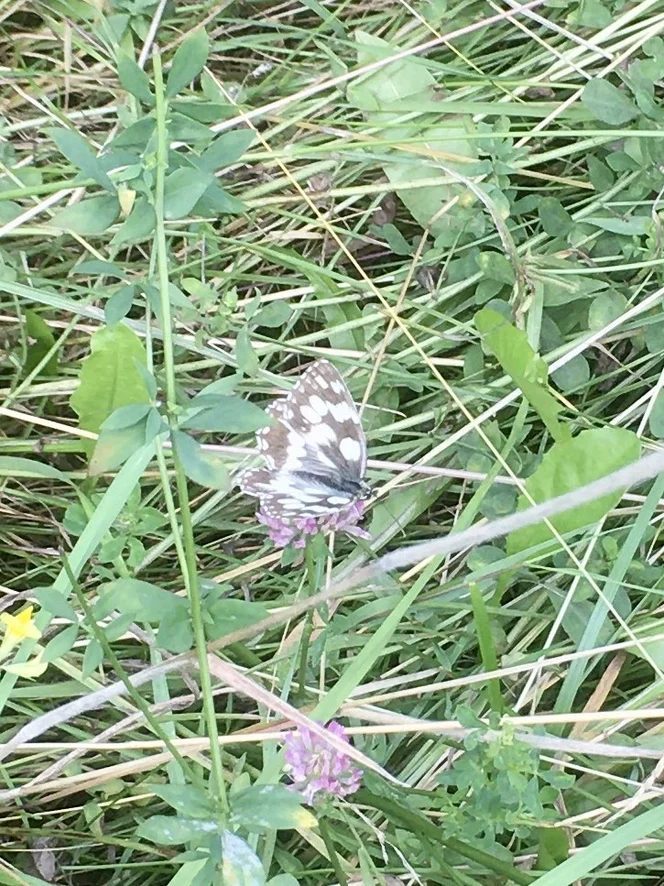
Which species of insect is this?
Melanargia galathea
